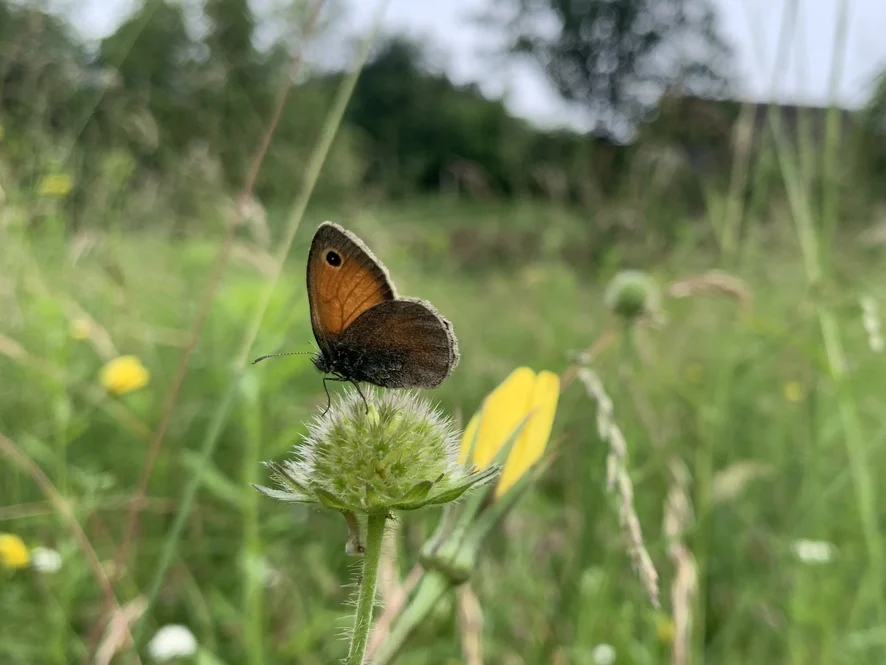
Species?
Coenonympha pamphilus
